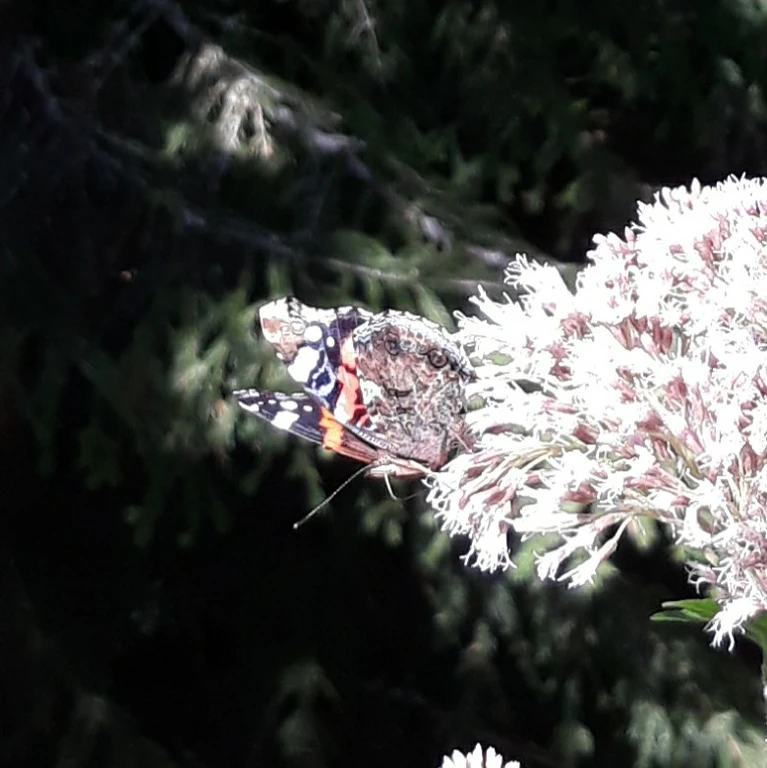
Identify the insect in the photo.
Vanessa atalanta
